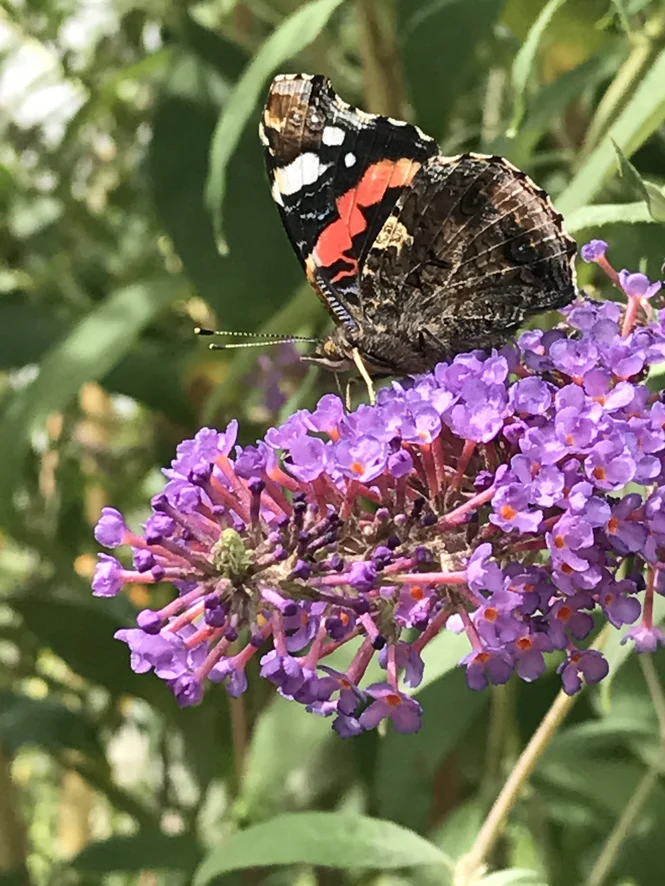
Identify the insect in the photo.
Vanessa atalanta
